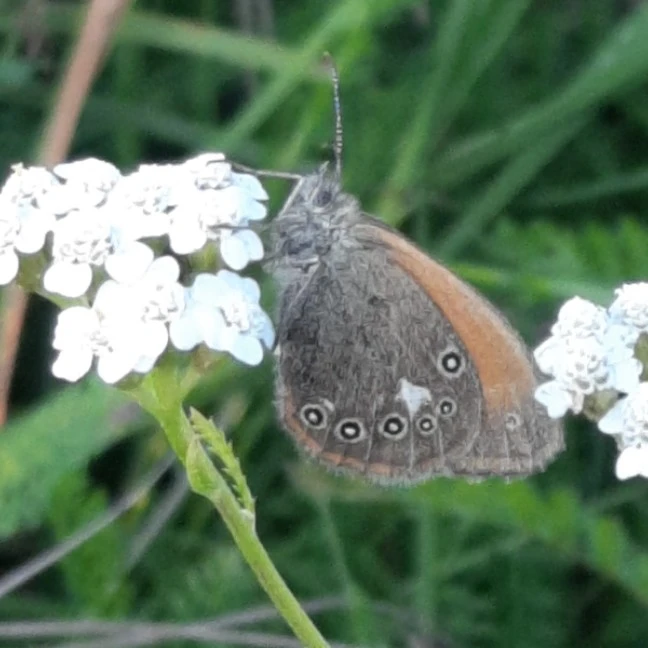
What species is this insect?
Coenonympha glycerion (also Coenonympha iphis)
